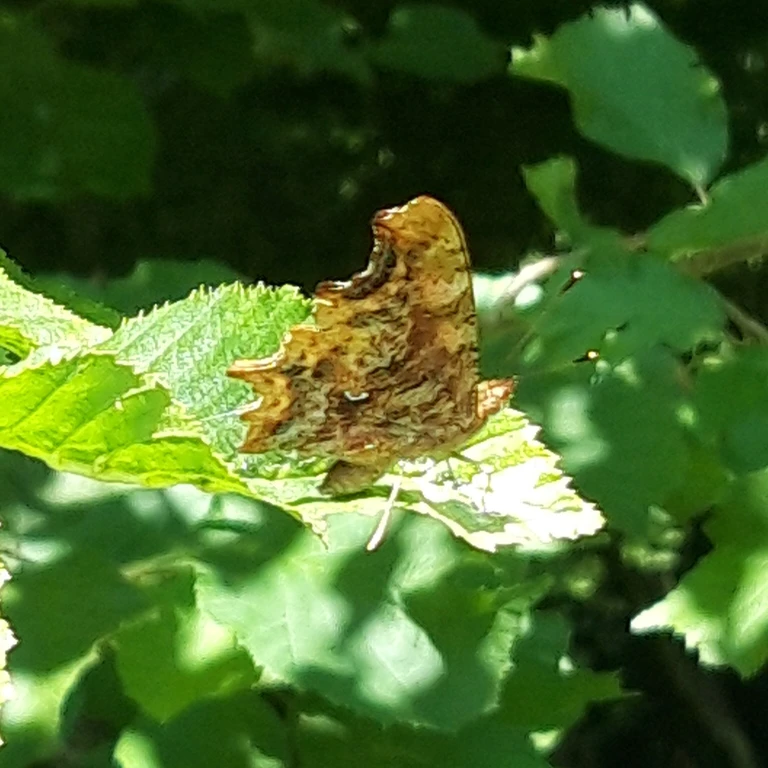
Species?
Polygonia c-album
